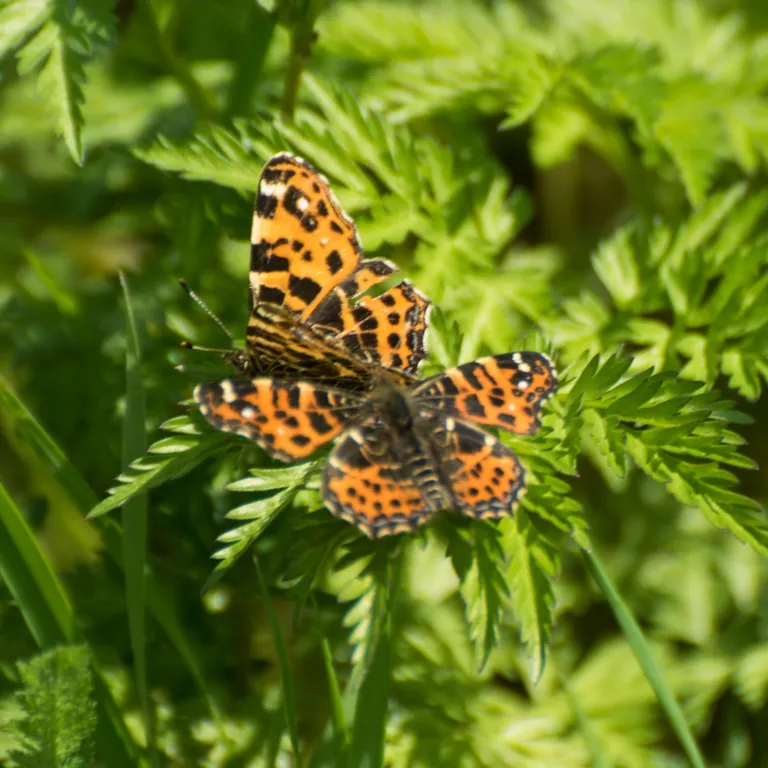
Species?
Araschnia levana
